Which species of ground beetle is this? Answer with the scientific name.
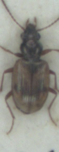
Bembidion pallidipenne
